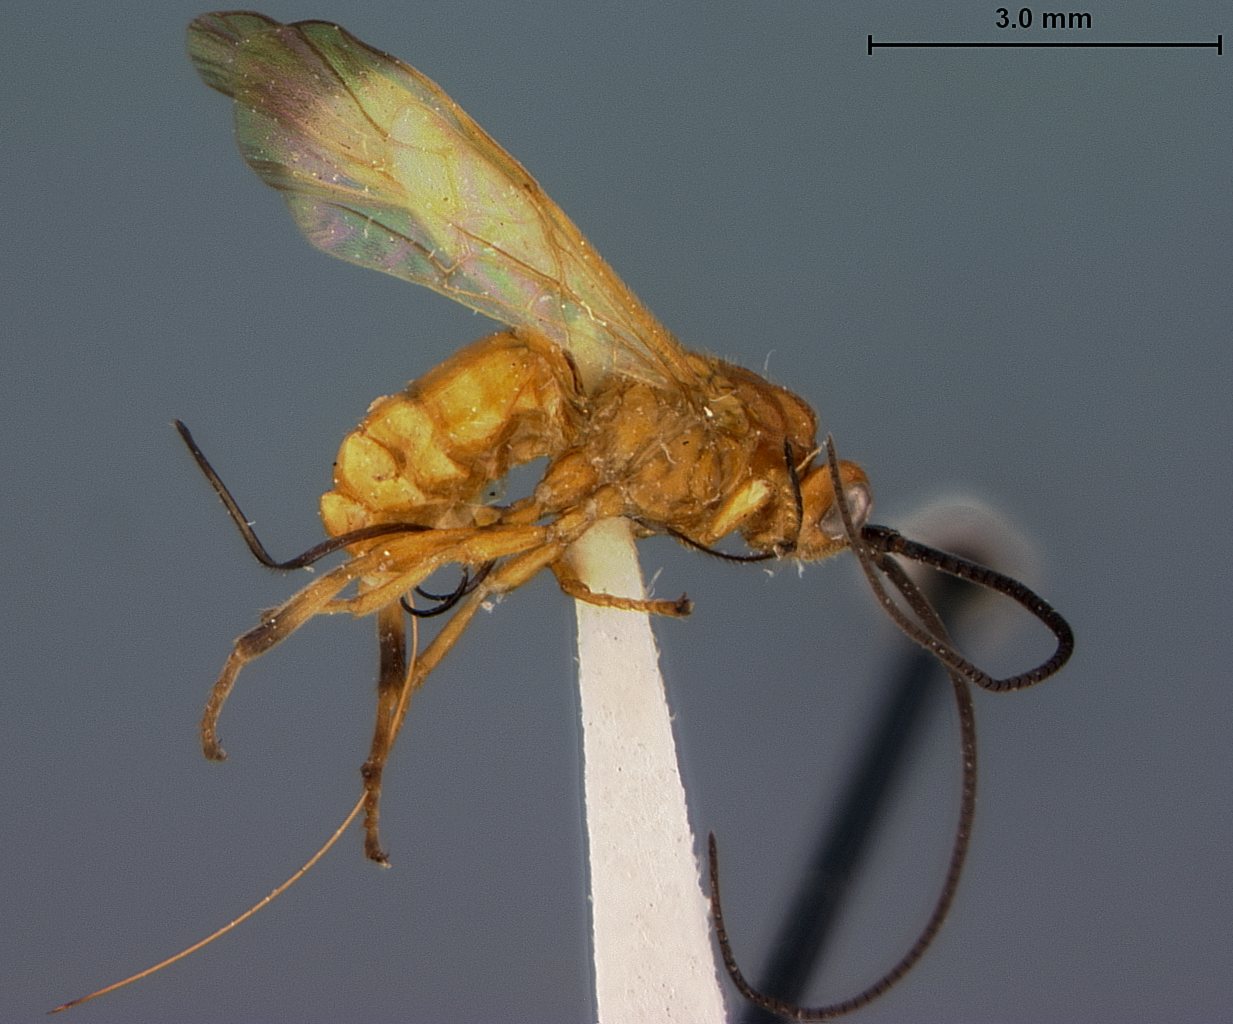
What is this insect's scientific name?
Opius auripennis
